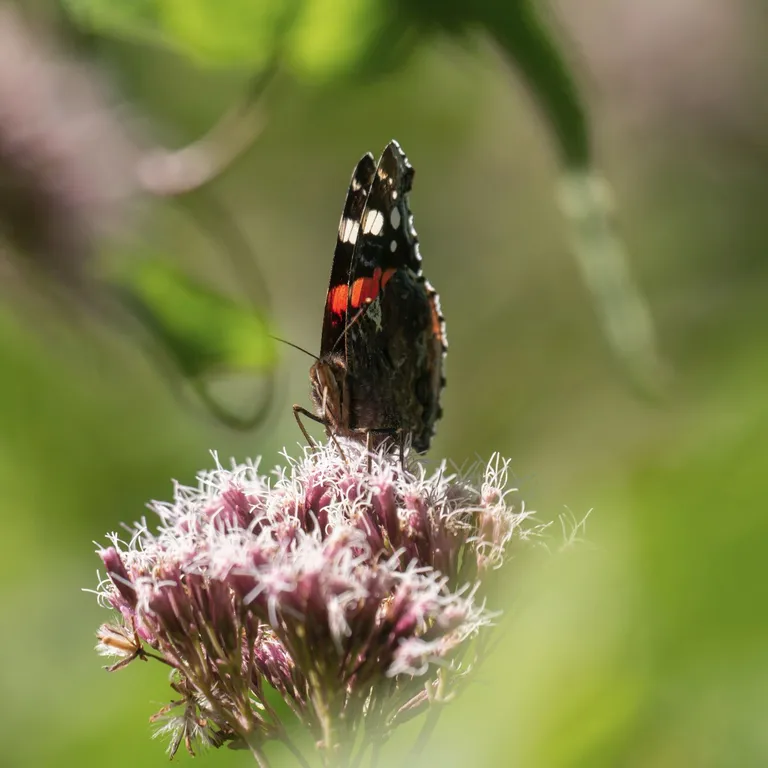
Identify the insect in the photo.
Vanessa atalanta
